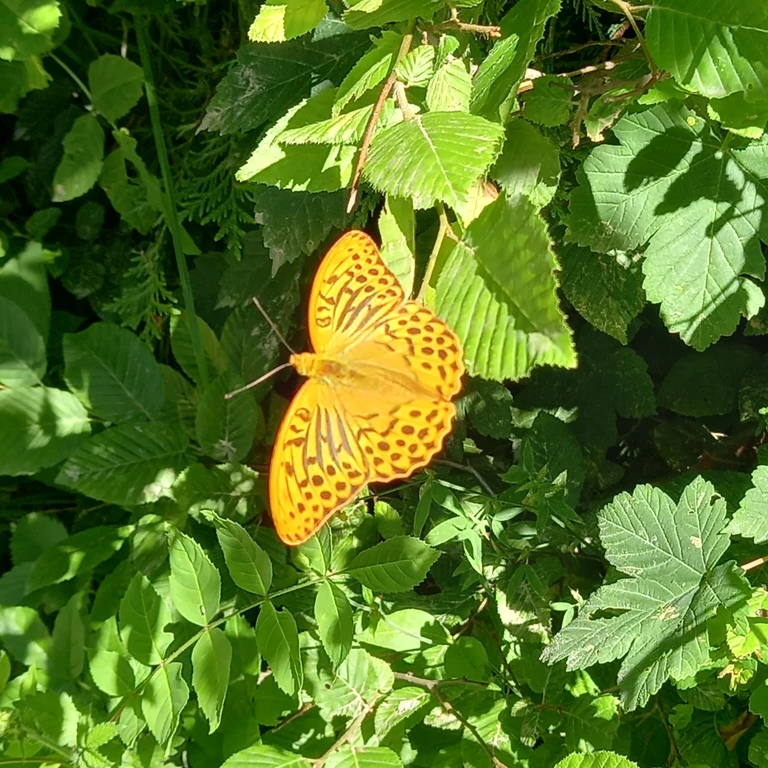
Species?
Argynnis paphia
